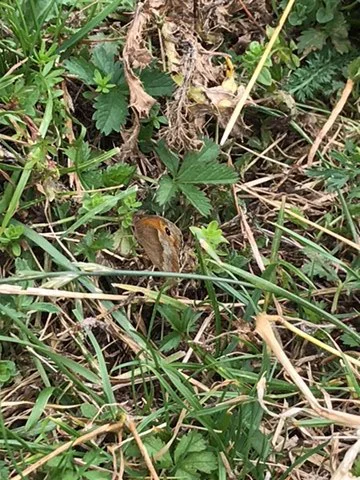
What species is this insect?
Maniola jurtina
